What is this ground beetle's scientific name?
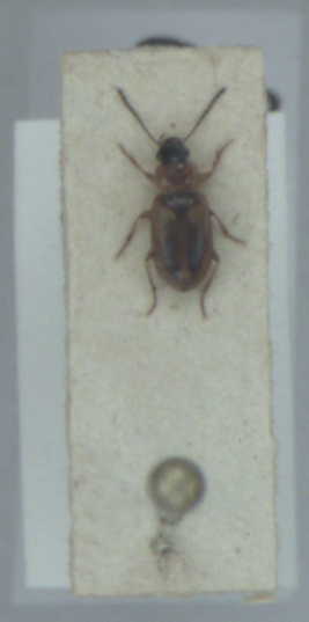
Acupalpus dorsalis
